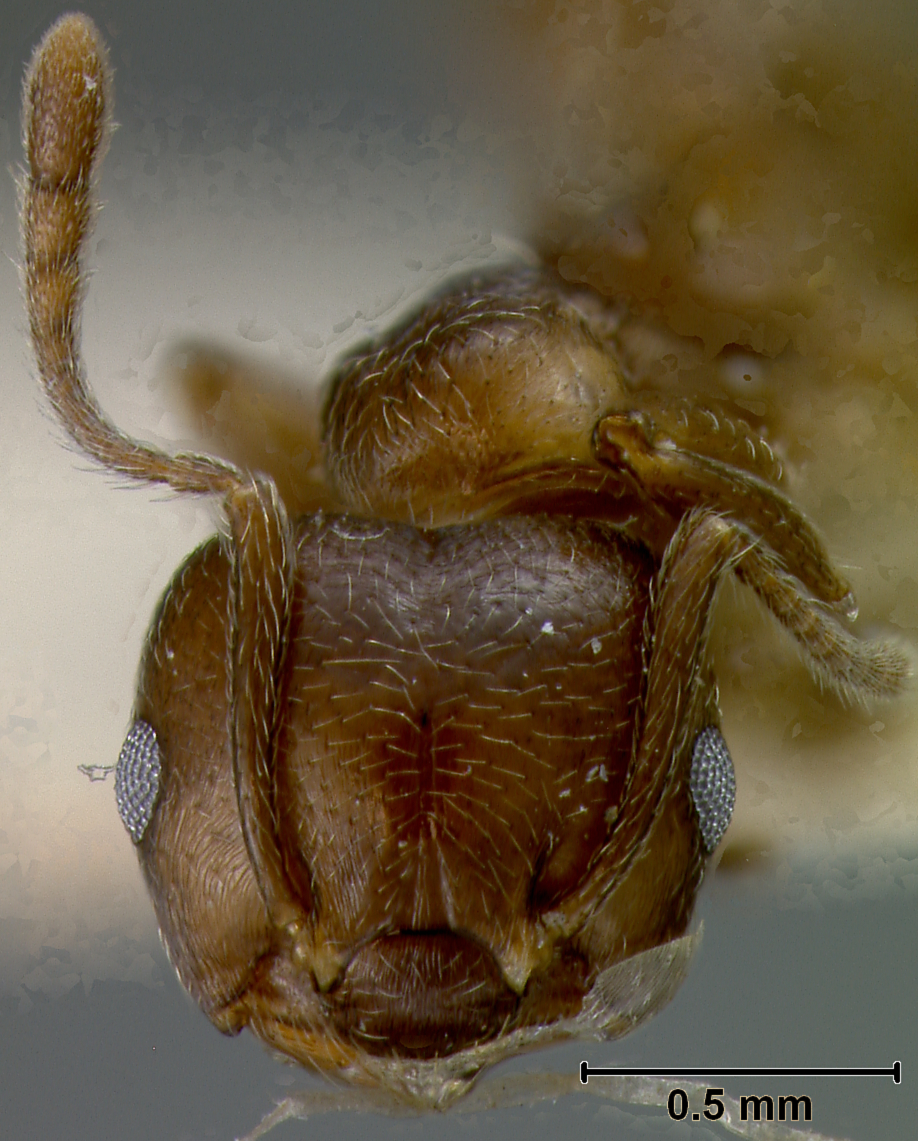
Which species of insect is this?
Crematogaster impressiceps
